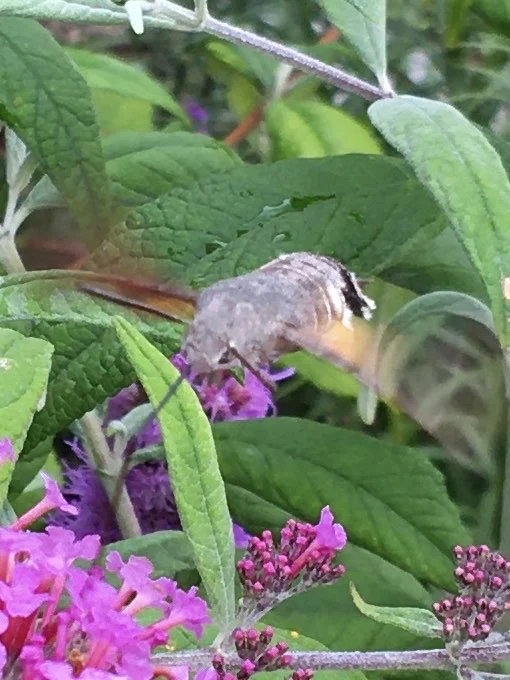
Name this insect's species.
Macroglossum stellatarum
